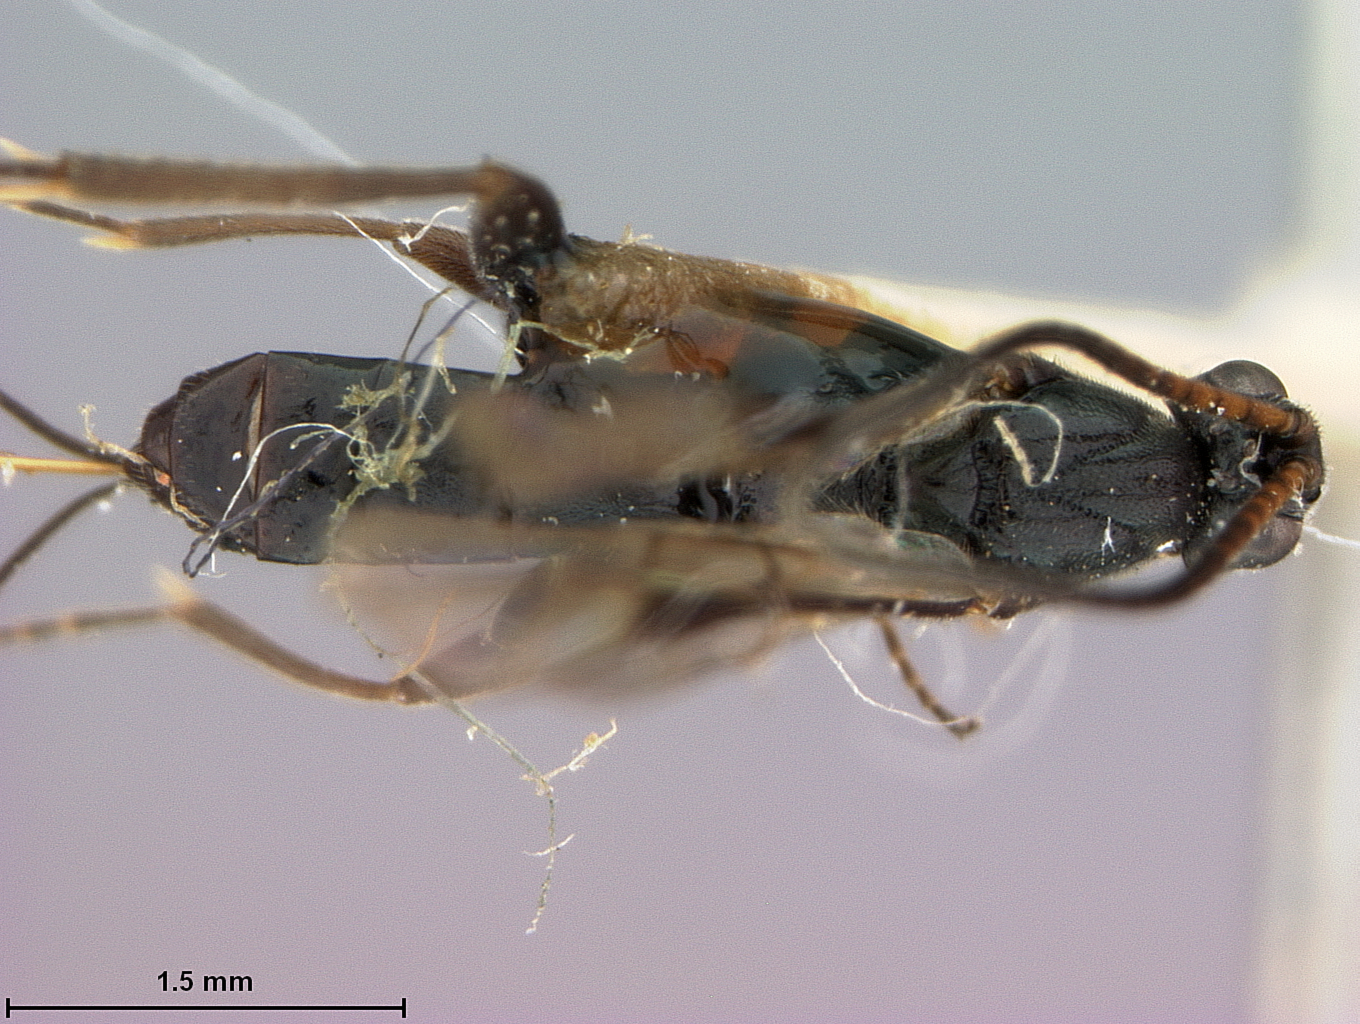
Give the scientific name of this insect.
Orgilus dioryctriae
